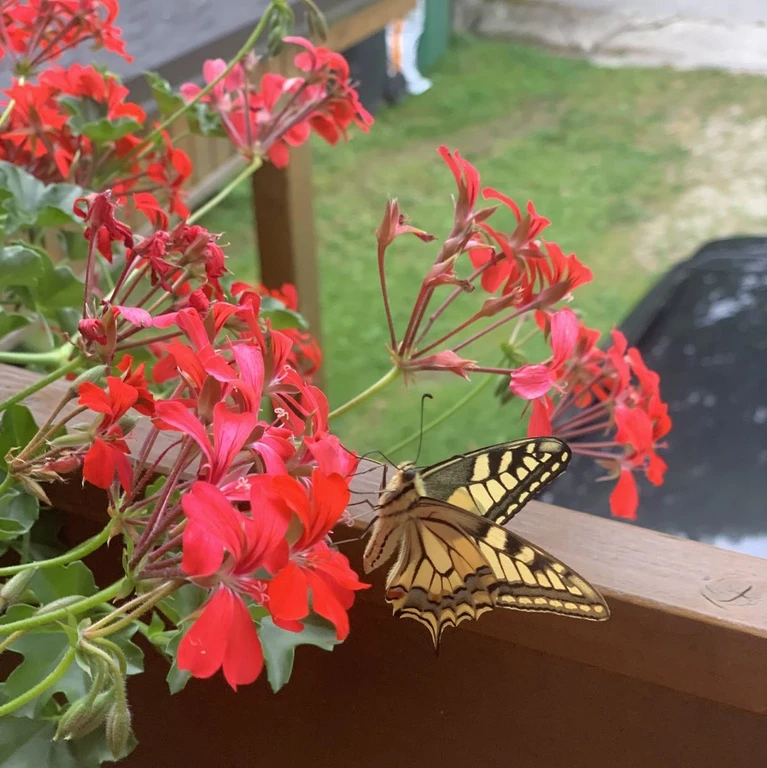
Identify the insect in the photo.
Papilio machaon
